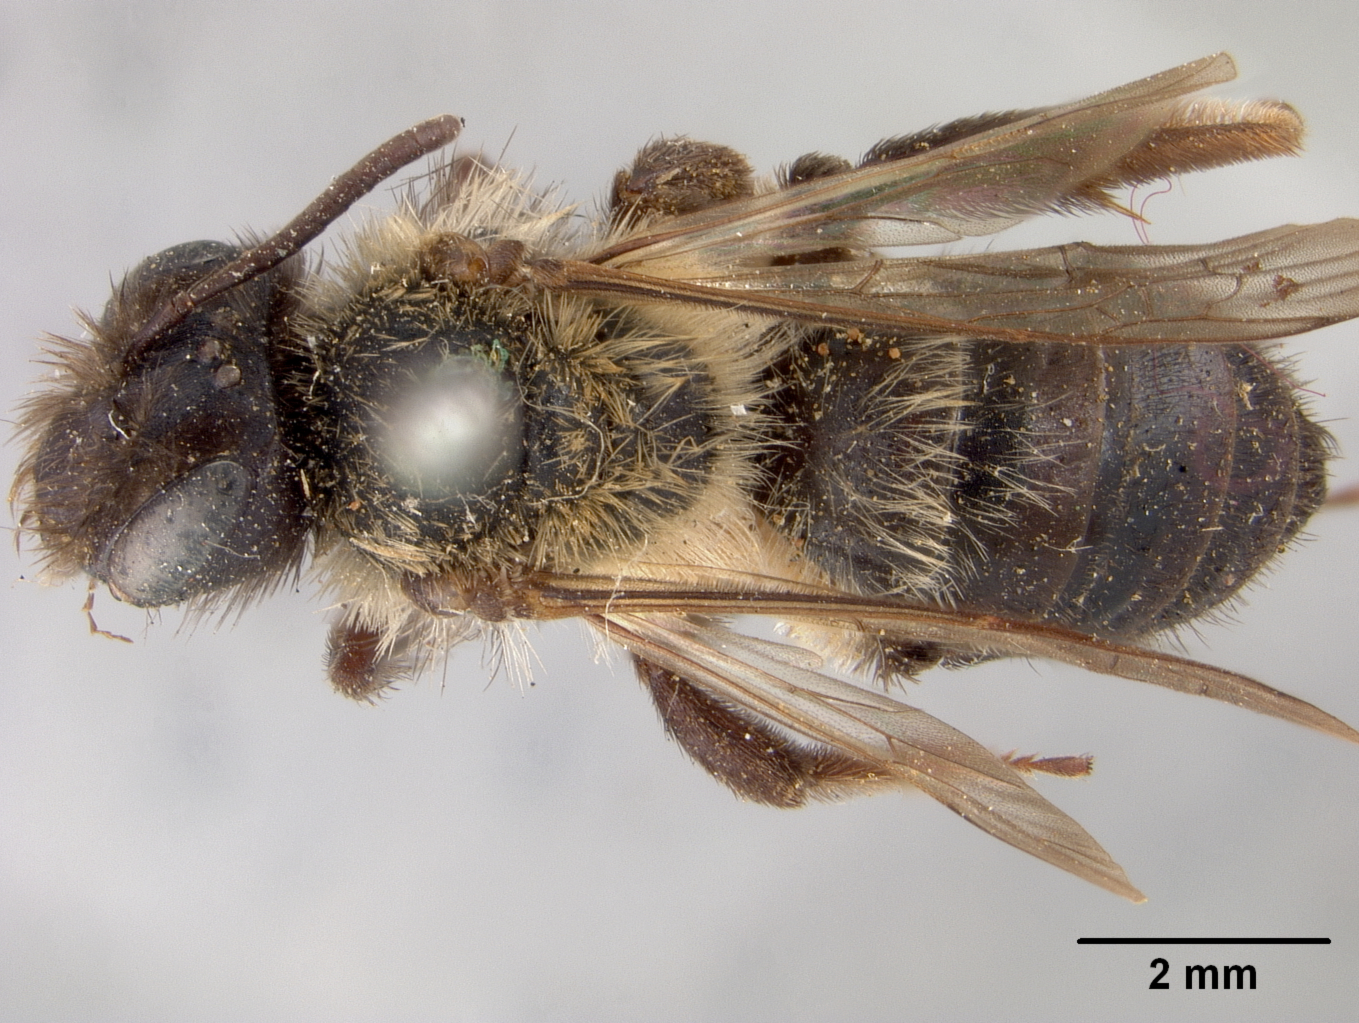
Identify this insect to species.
Andrena washingtoni
